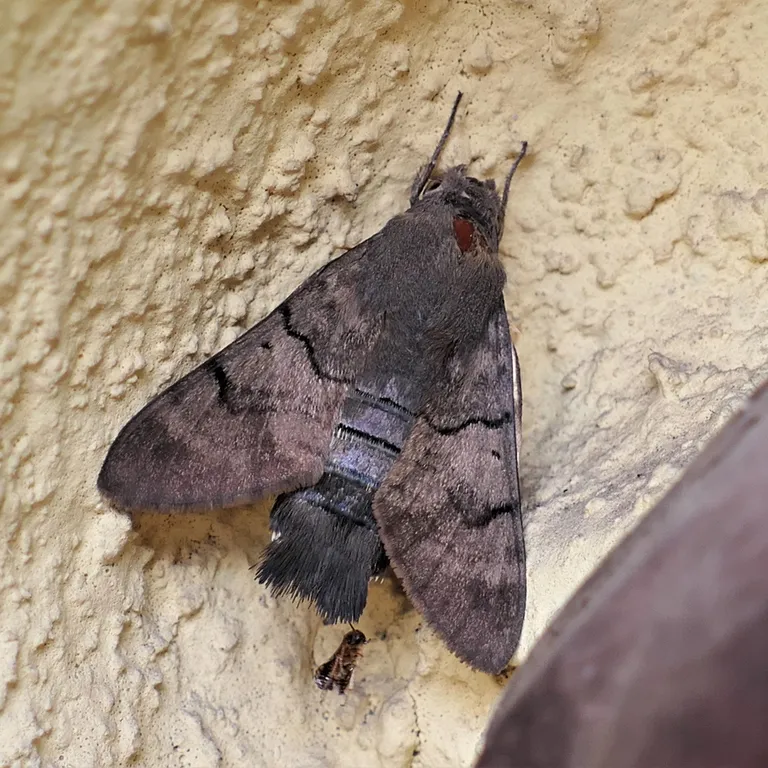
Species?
Macroglossum stellatarum
